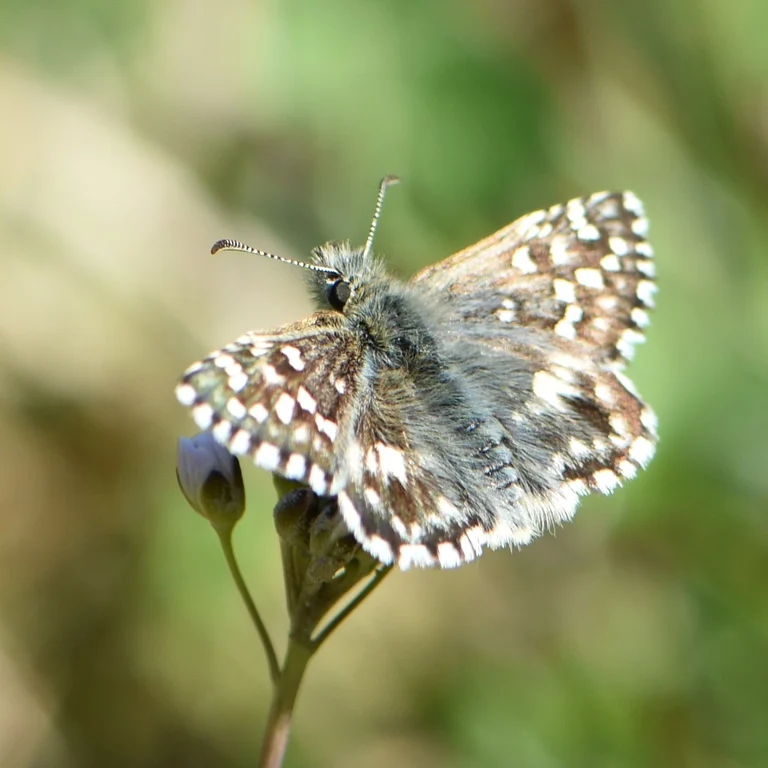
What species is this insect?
Pyrgus malvae
